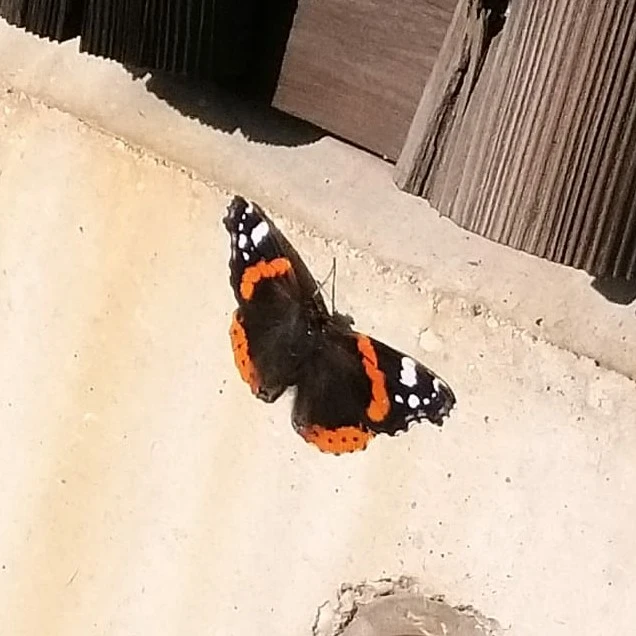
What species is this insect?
Vanessa atalanta
